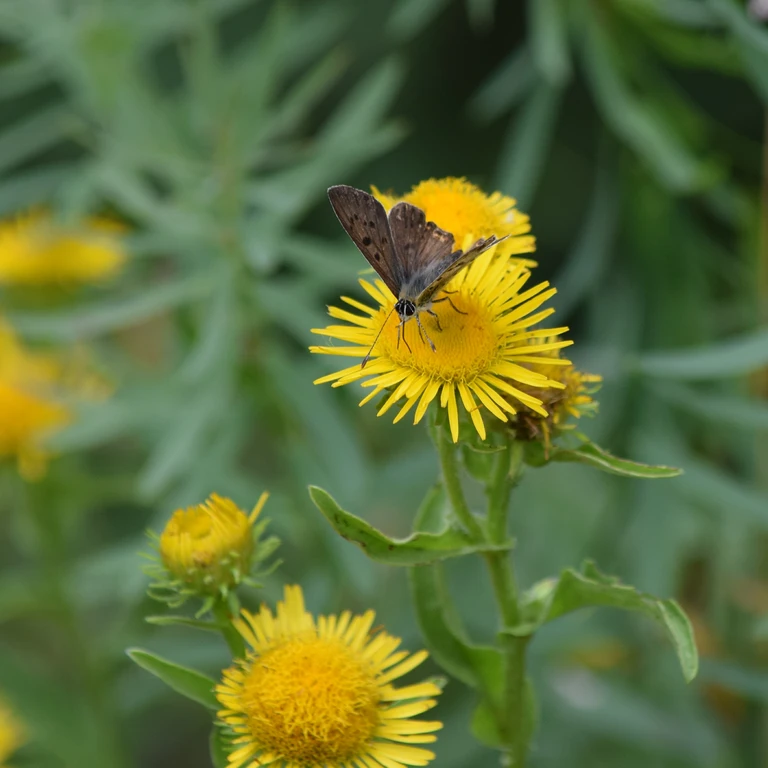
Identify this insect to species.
Lycaena tityrus (also Loweia tityrus)
